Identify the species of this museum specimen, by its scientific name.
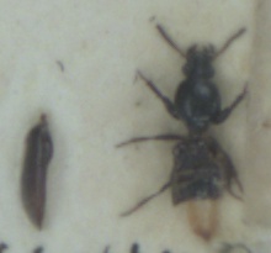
Dyschirius salinus
